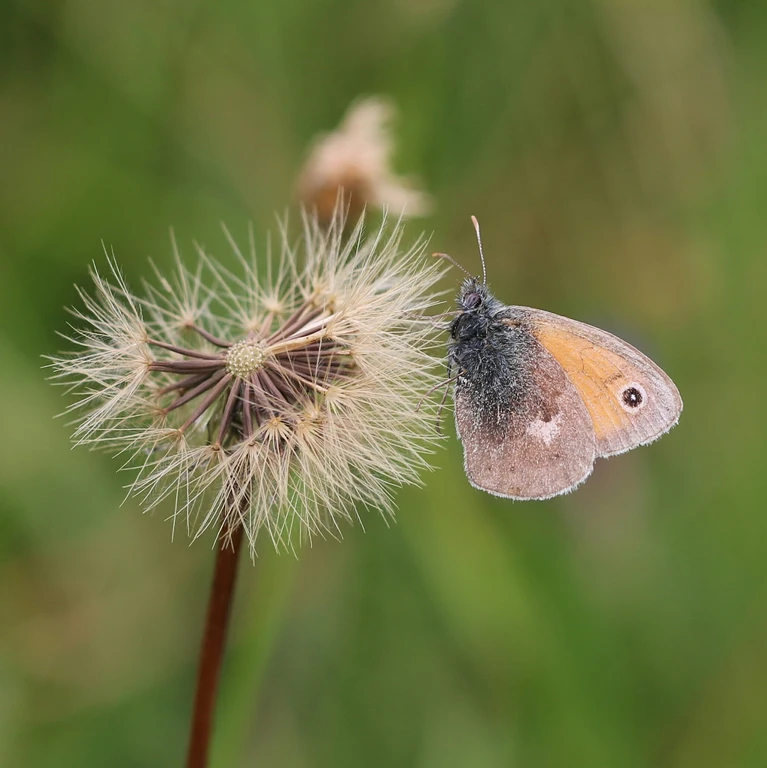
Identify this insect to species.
Coenonympha pamphilus
